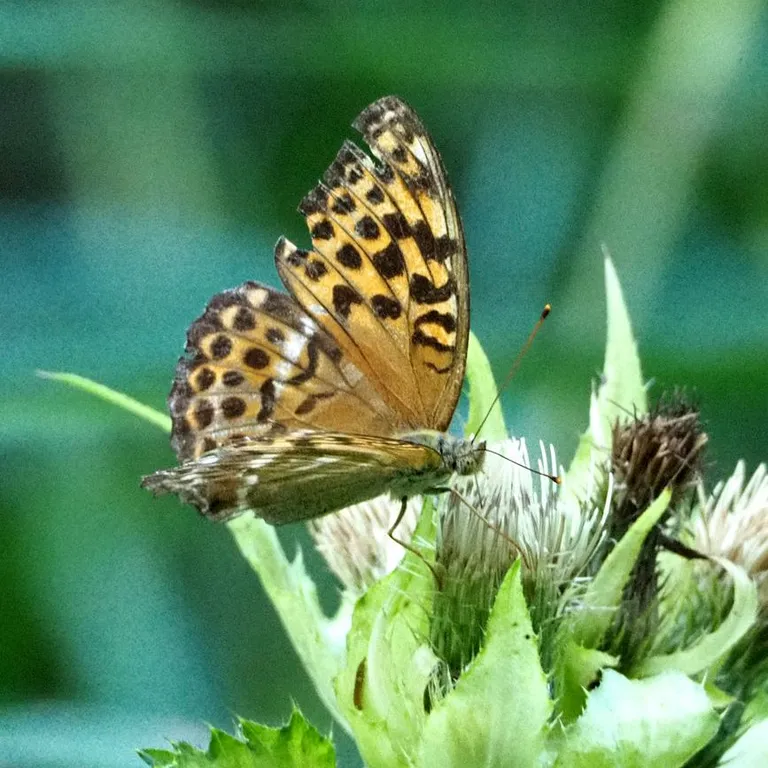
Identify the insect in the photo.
Argynnis paphia
